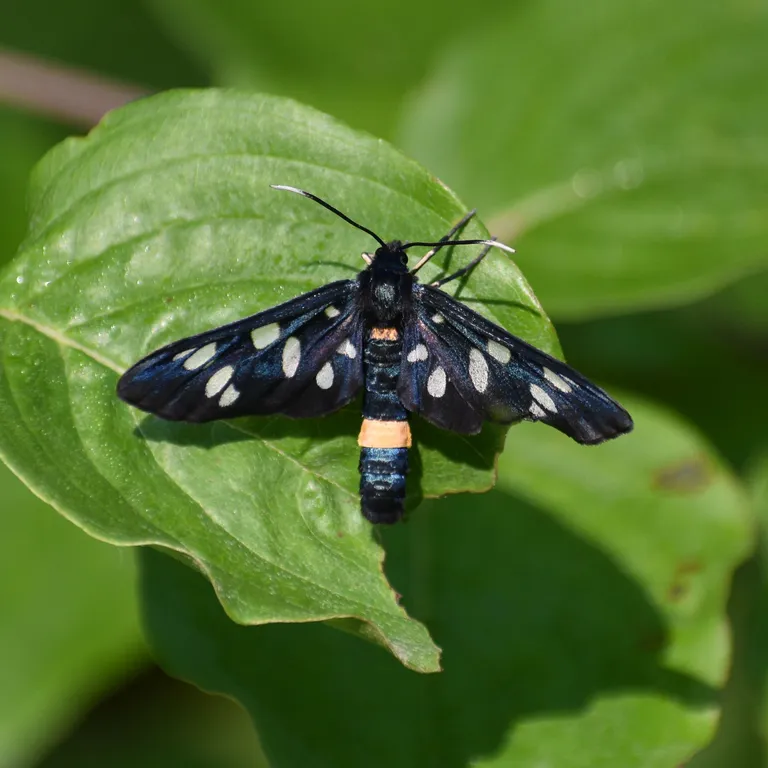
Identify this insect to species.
Amata phegea
